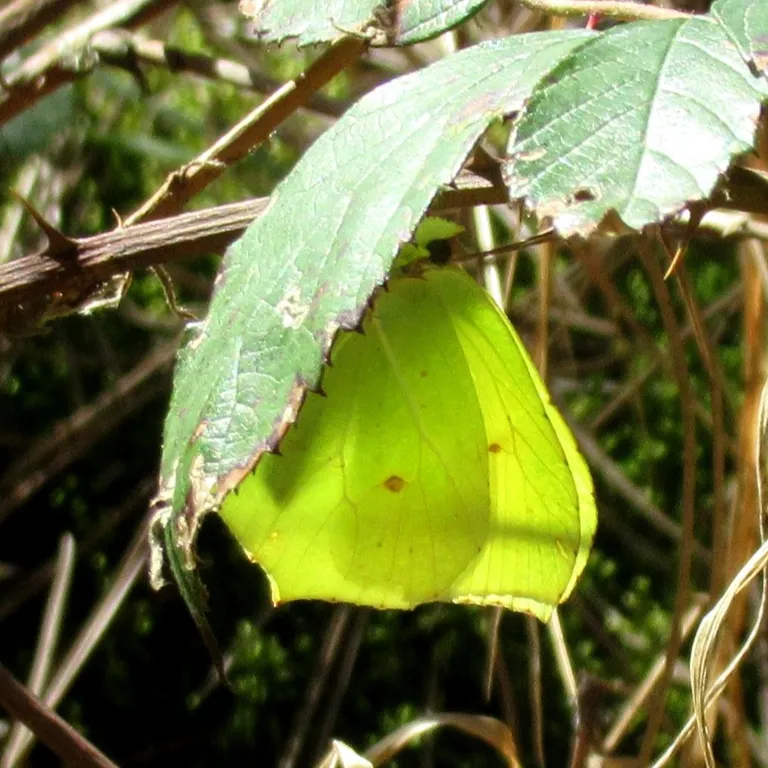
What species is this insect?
Gonepteryx rhamni
